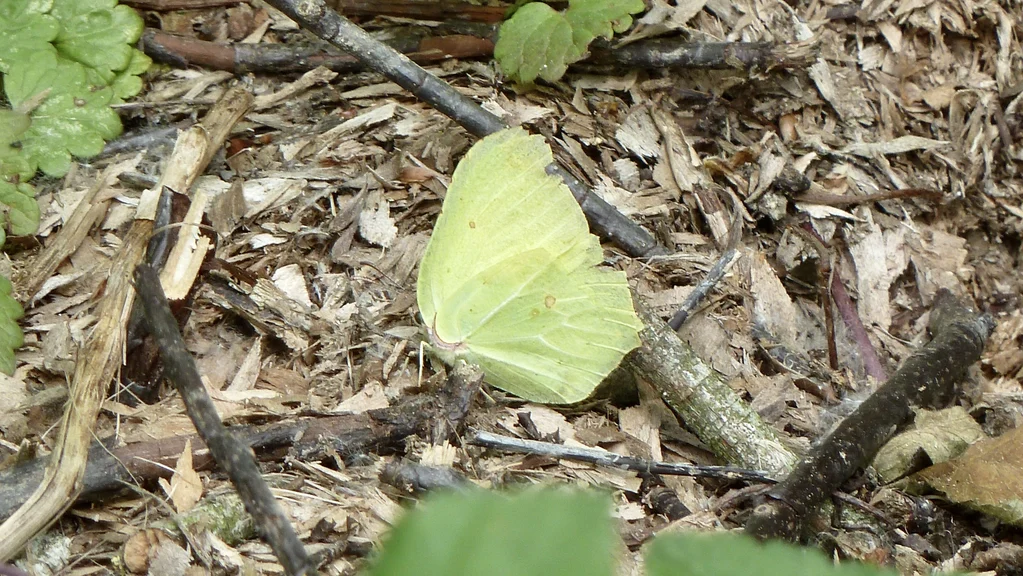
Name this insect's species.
Gonepteryx rhamni
